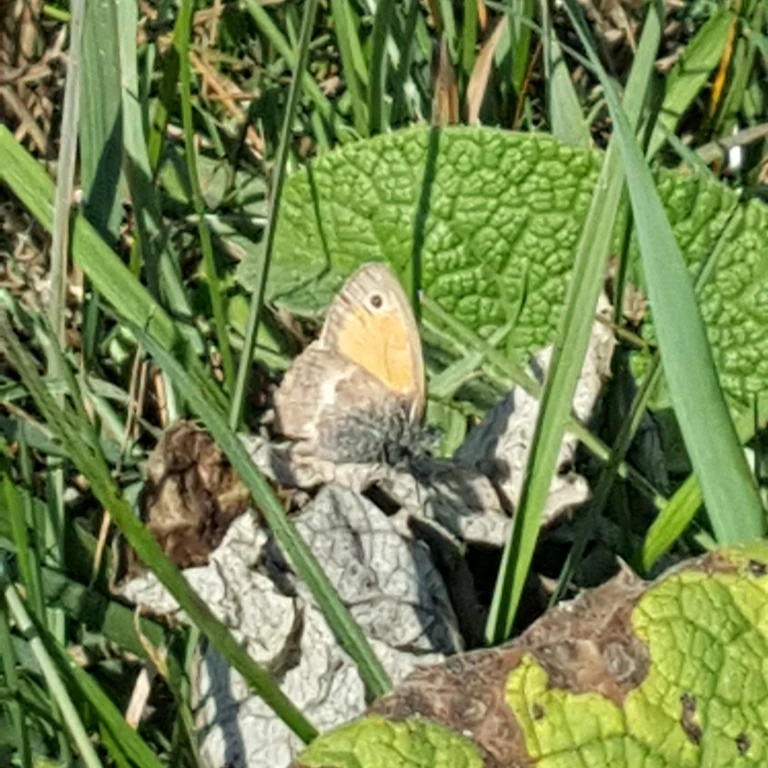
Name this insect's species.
Coenonympha pamphilus
